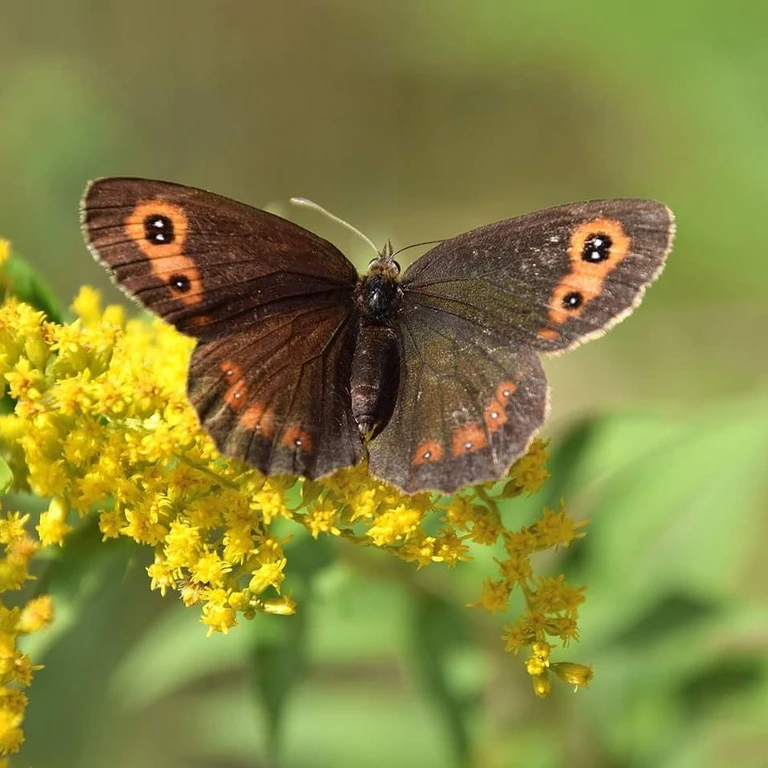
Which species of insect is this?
Erebia aethiops
